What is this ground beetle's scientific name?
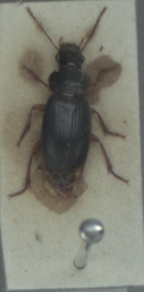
Ophonus rufibarbis
